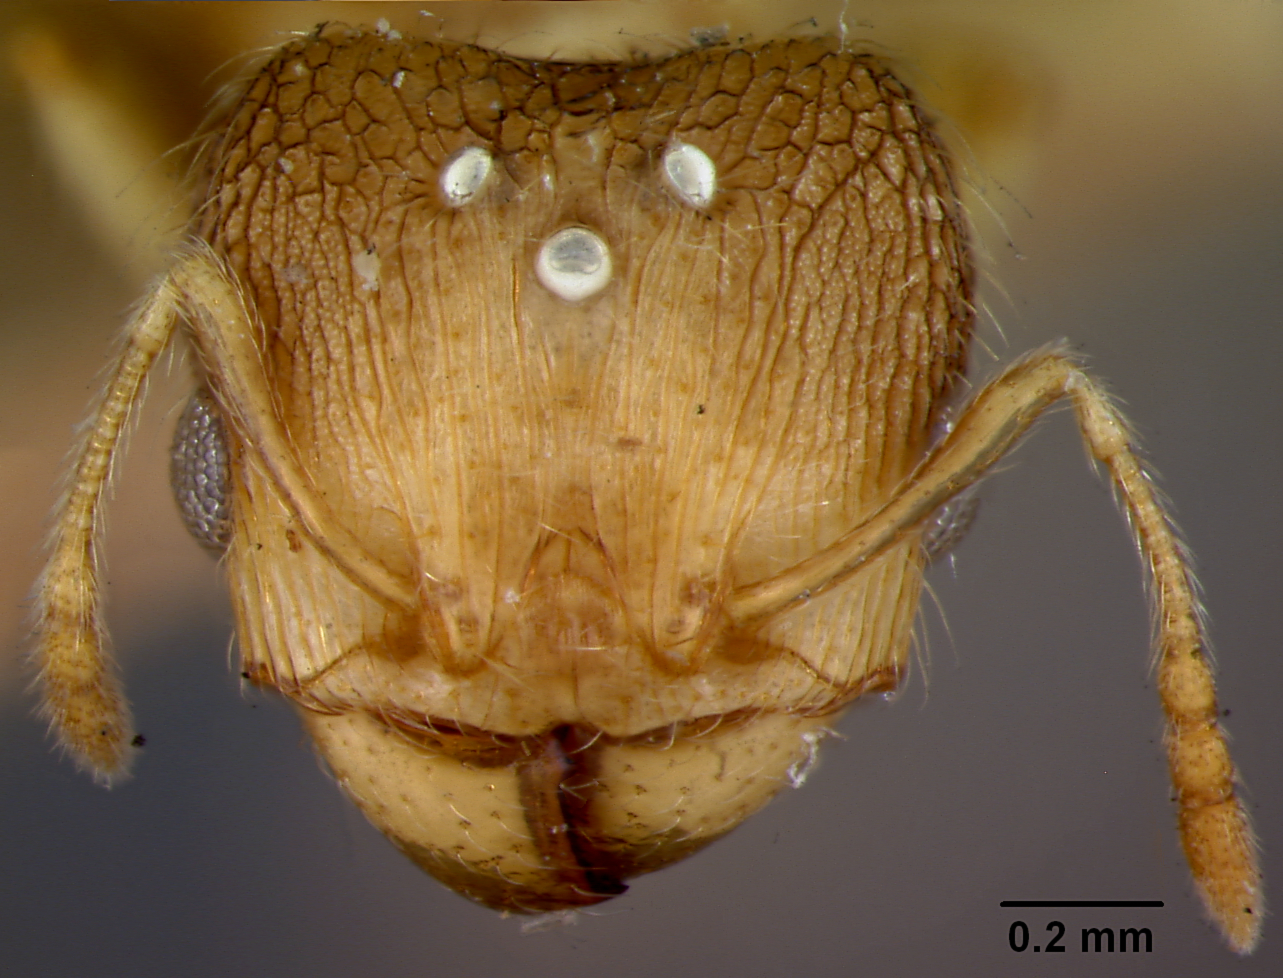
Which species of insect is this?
Pheidole nindi
